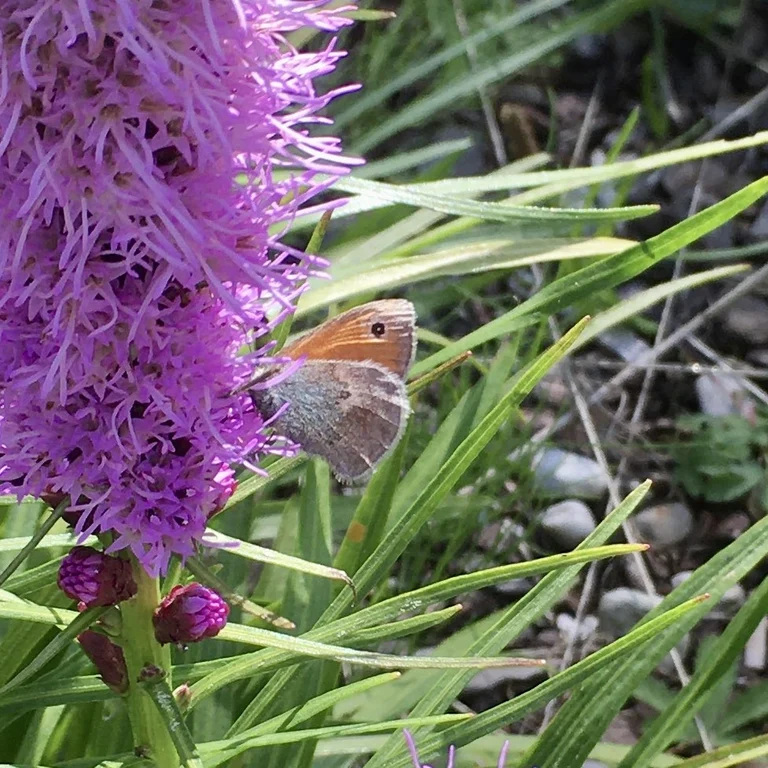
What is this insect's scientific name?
Coenonympha pamphilus
